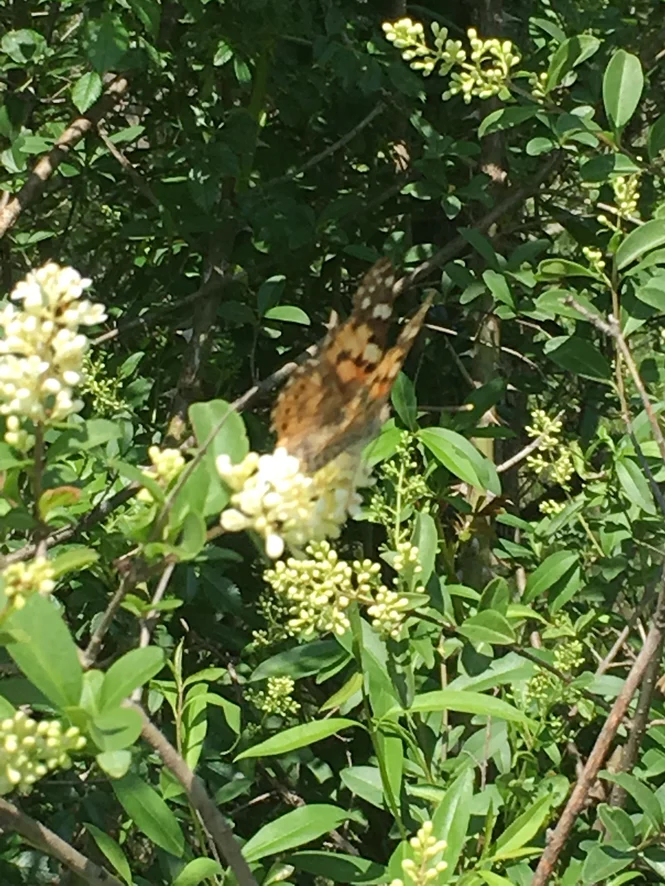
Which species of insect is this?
Vanessa cardui
